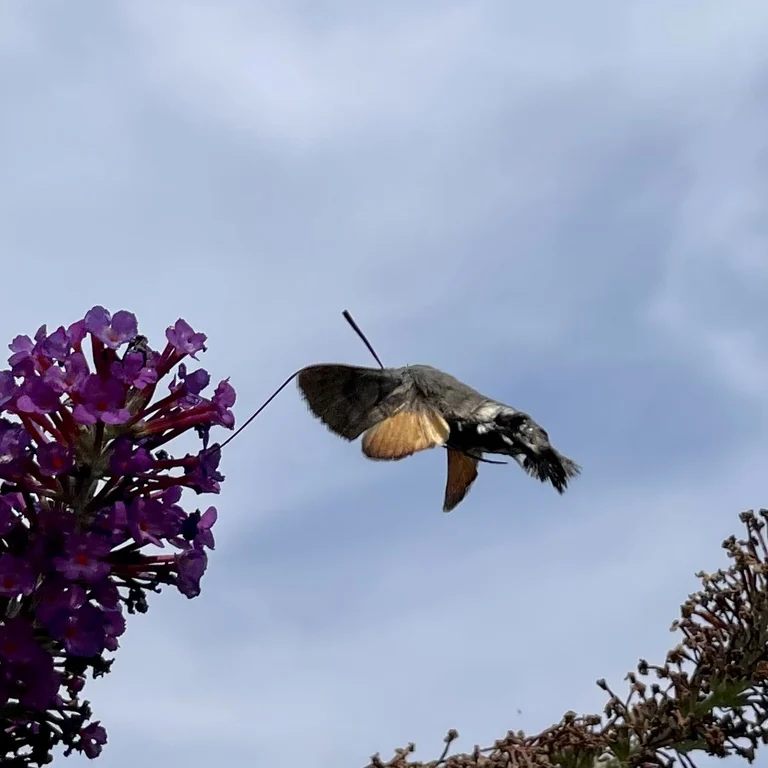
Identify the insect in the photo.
Macroglossum stellatarum
